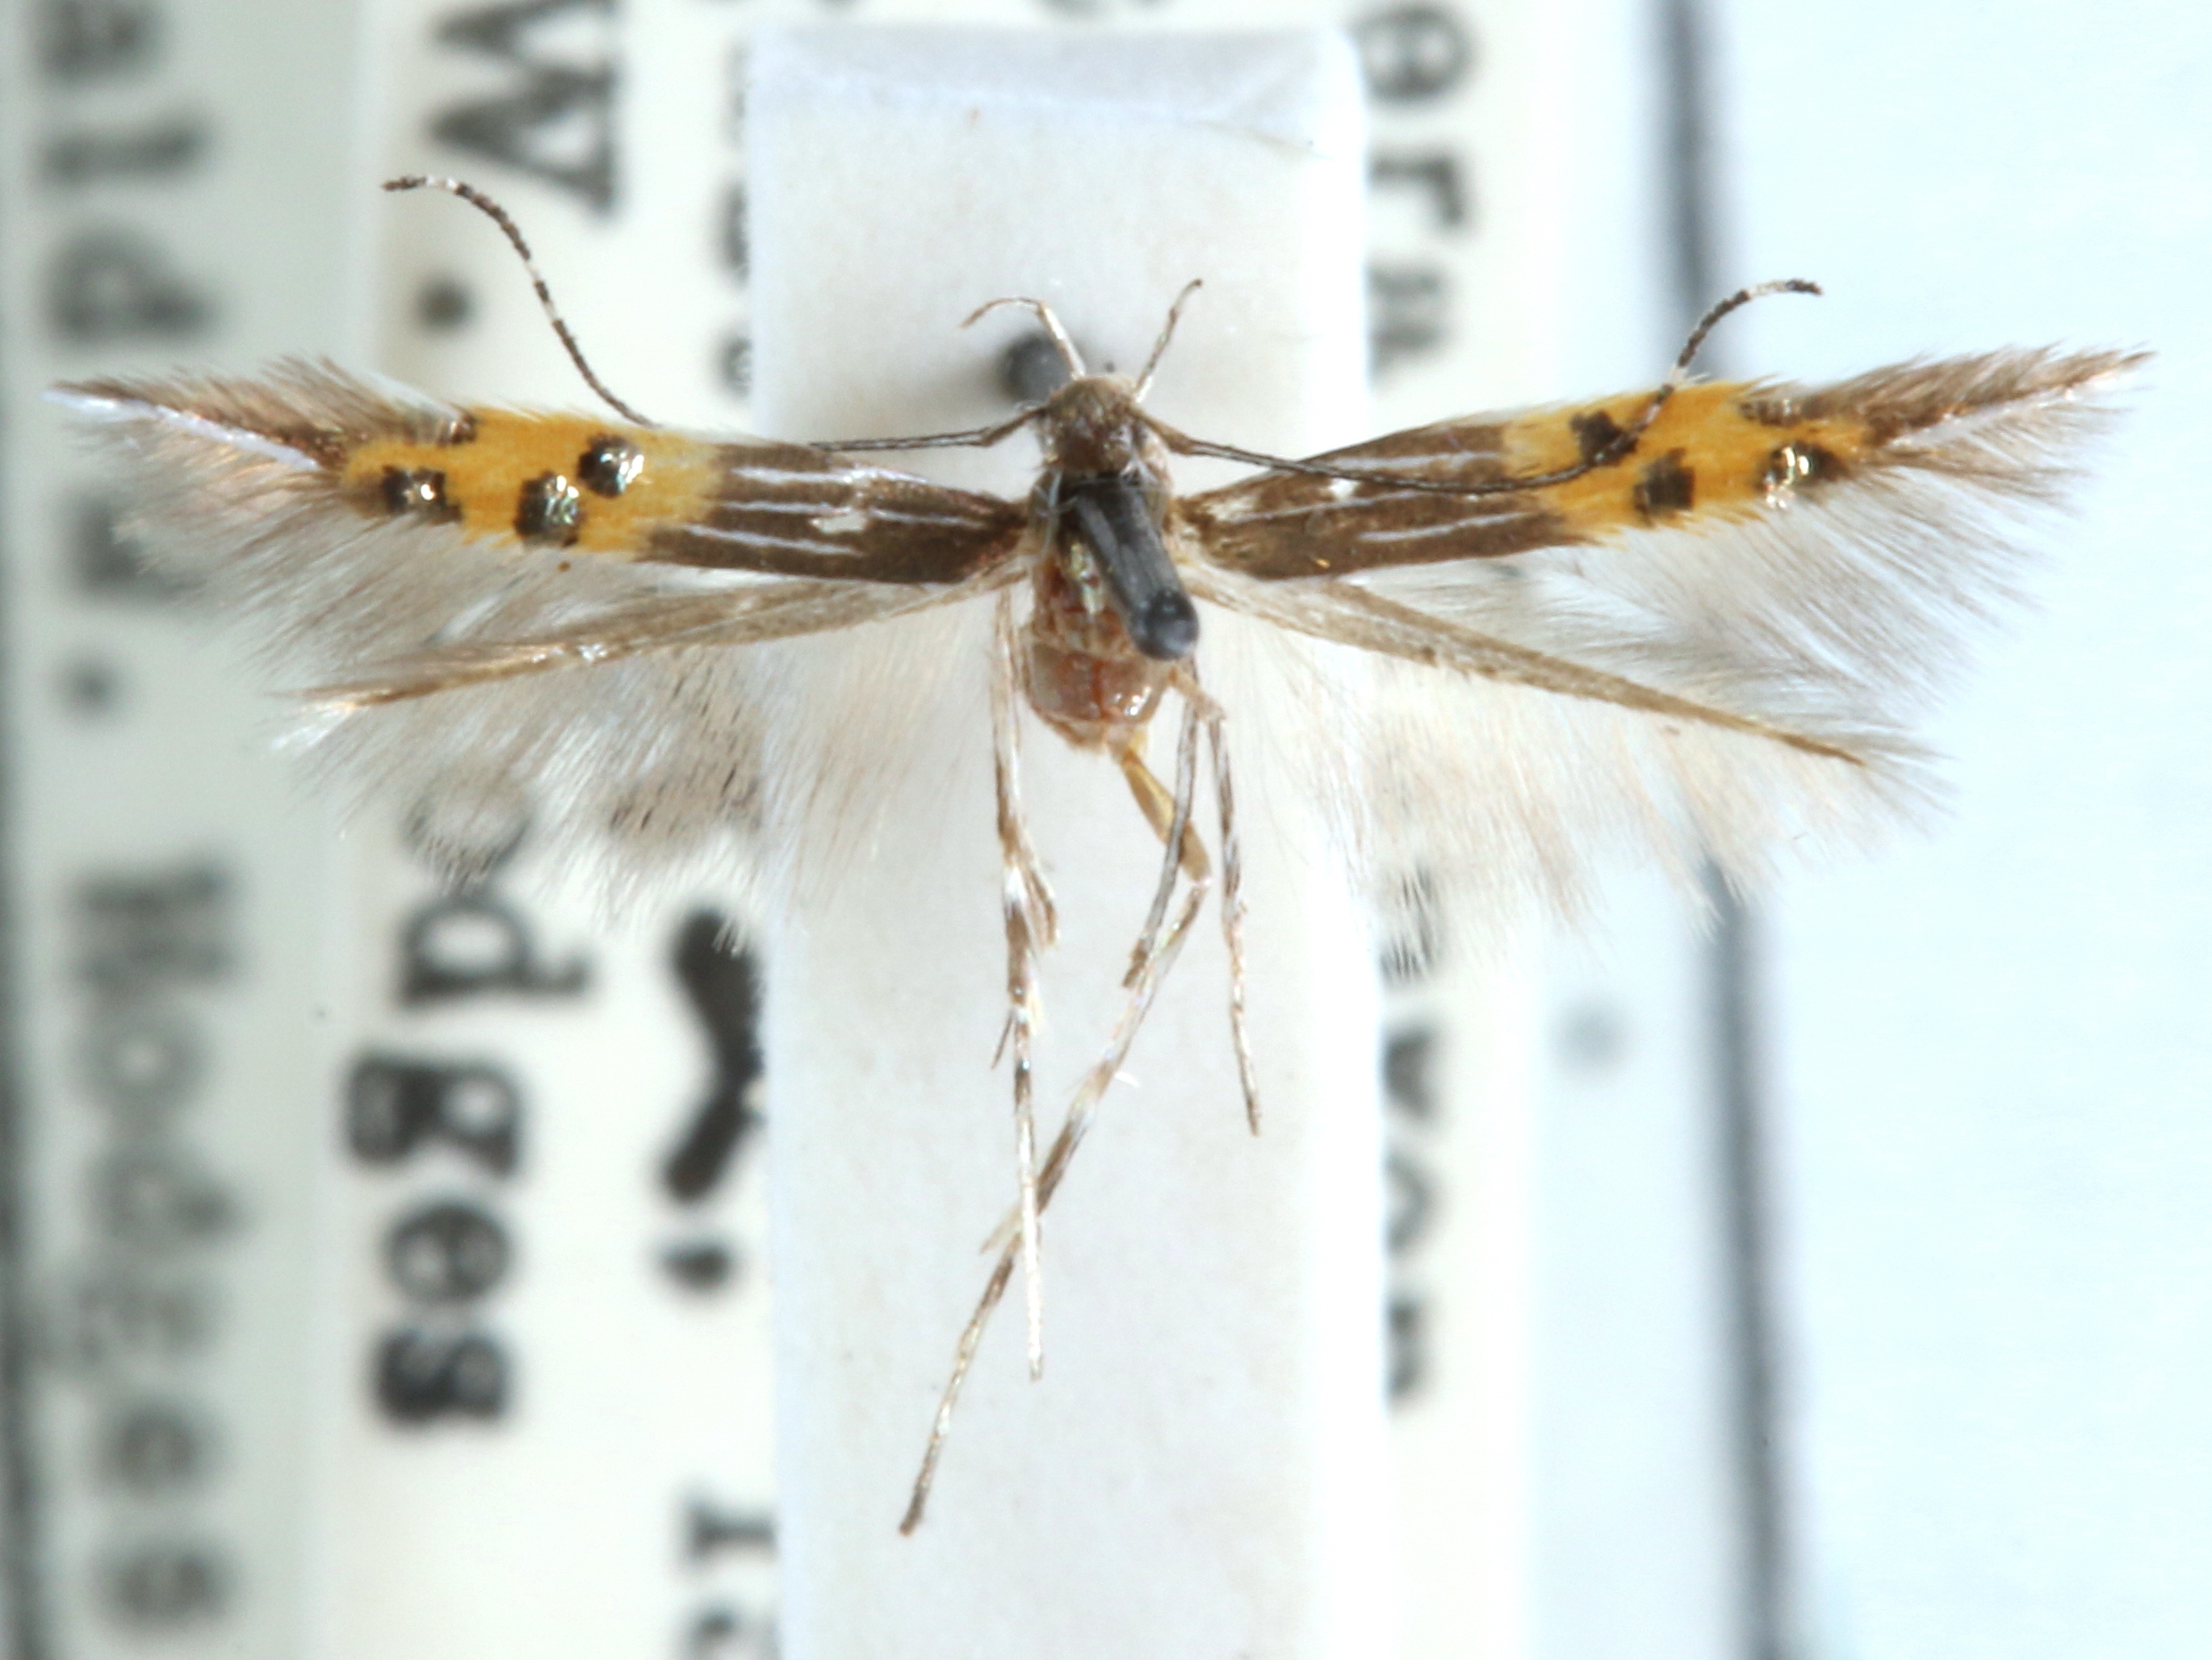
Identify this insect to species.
Cosmopterix quadrilineella
